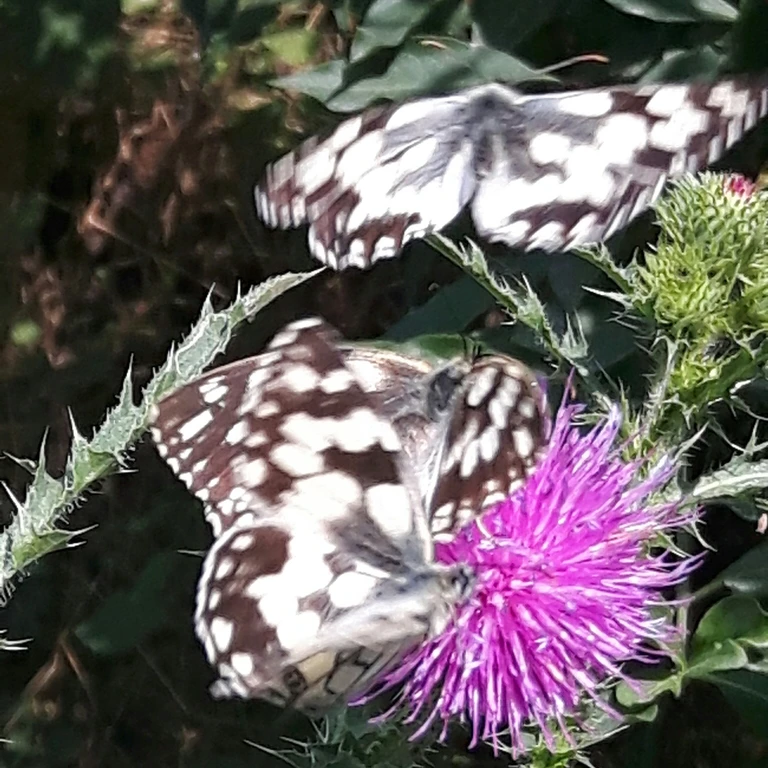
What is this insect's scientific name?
Melanargia galathea
